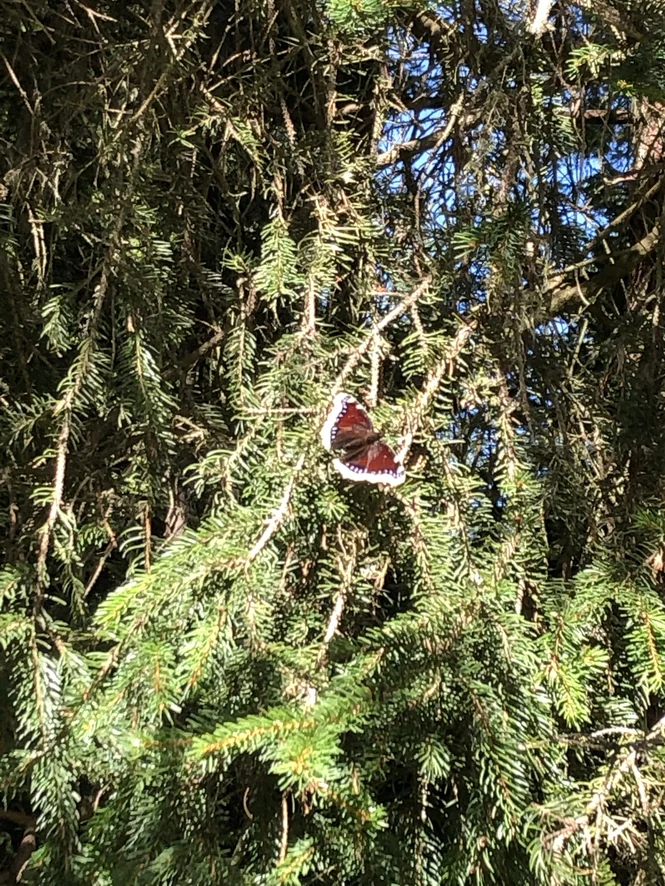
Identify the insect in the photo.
Nymphalis antiopa
